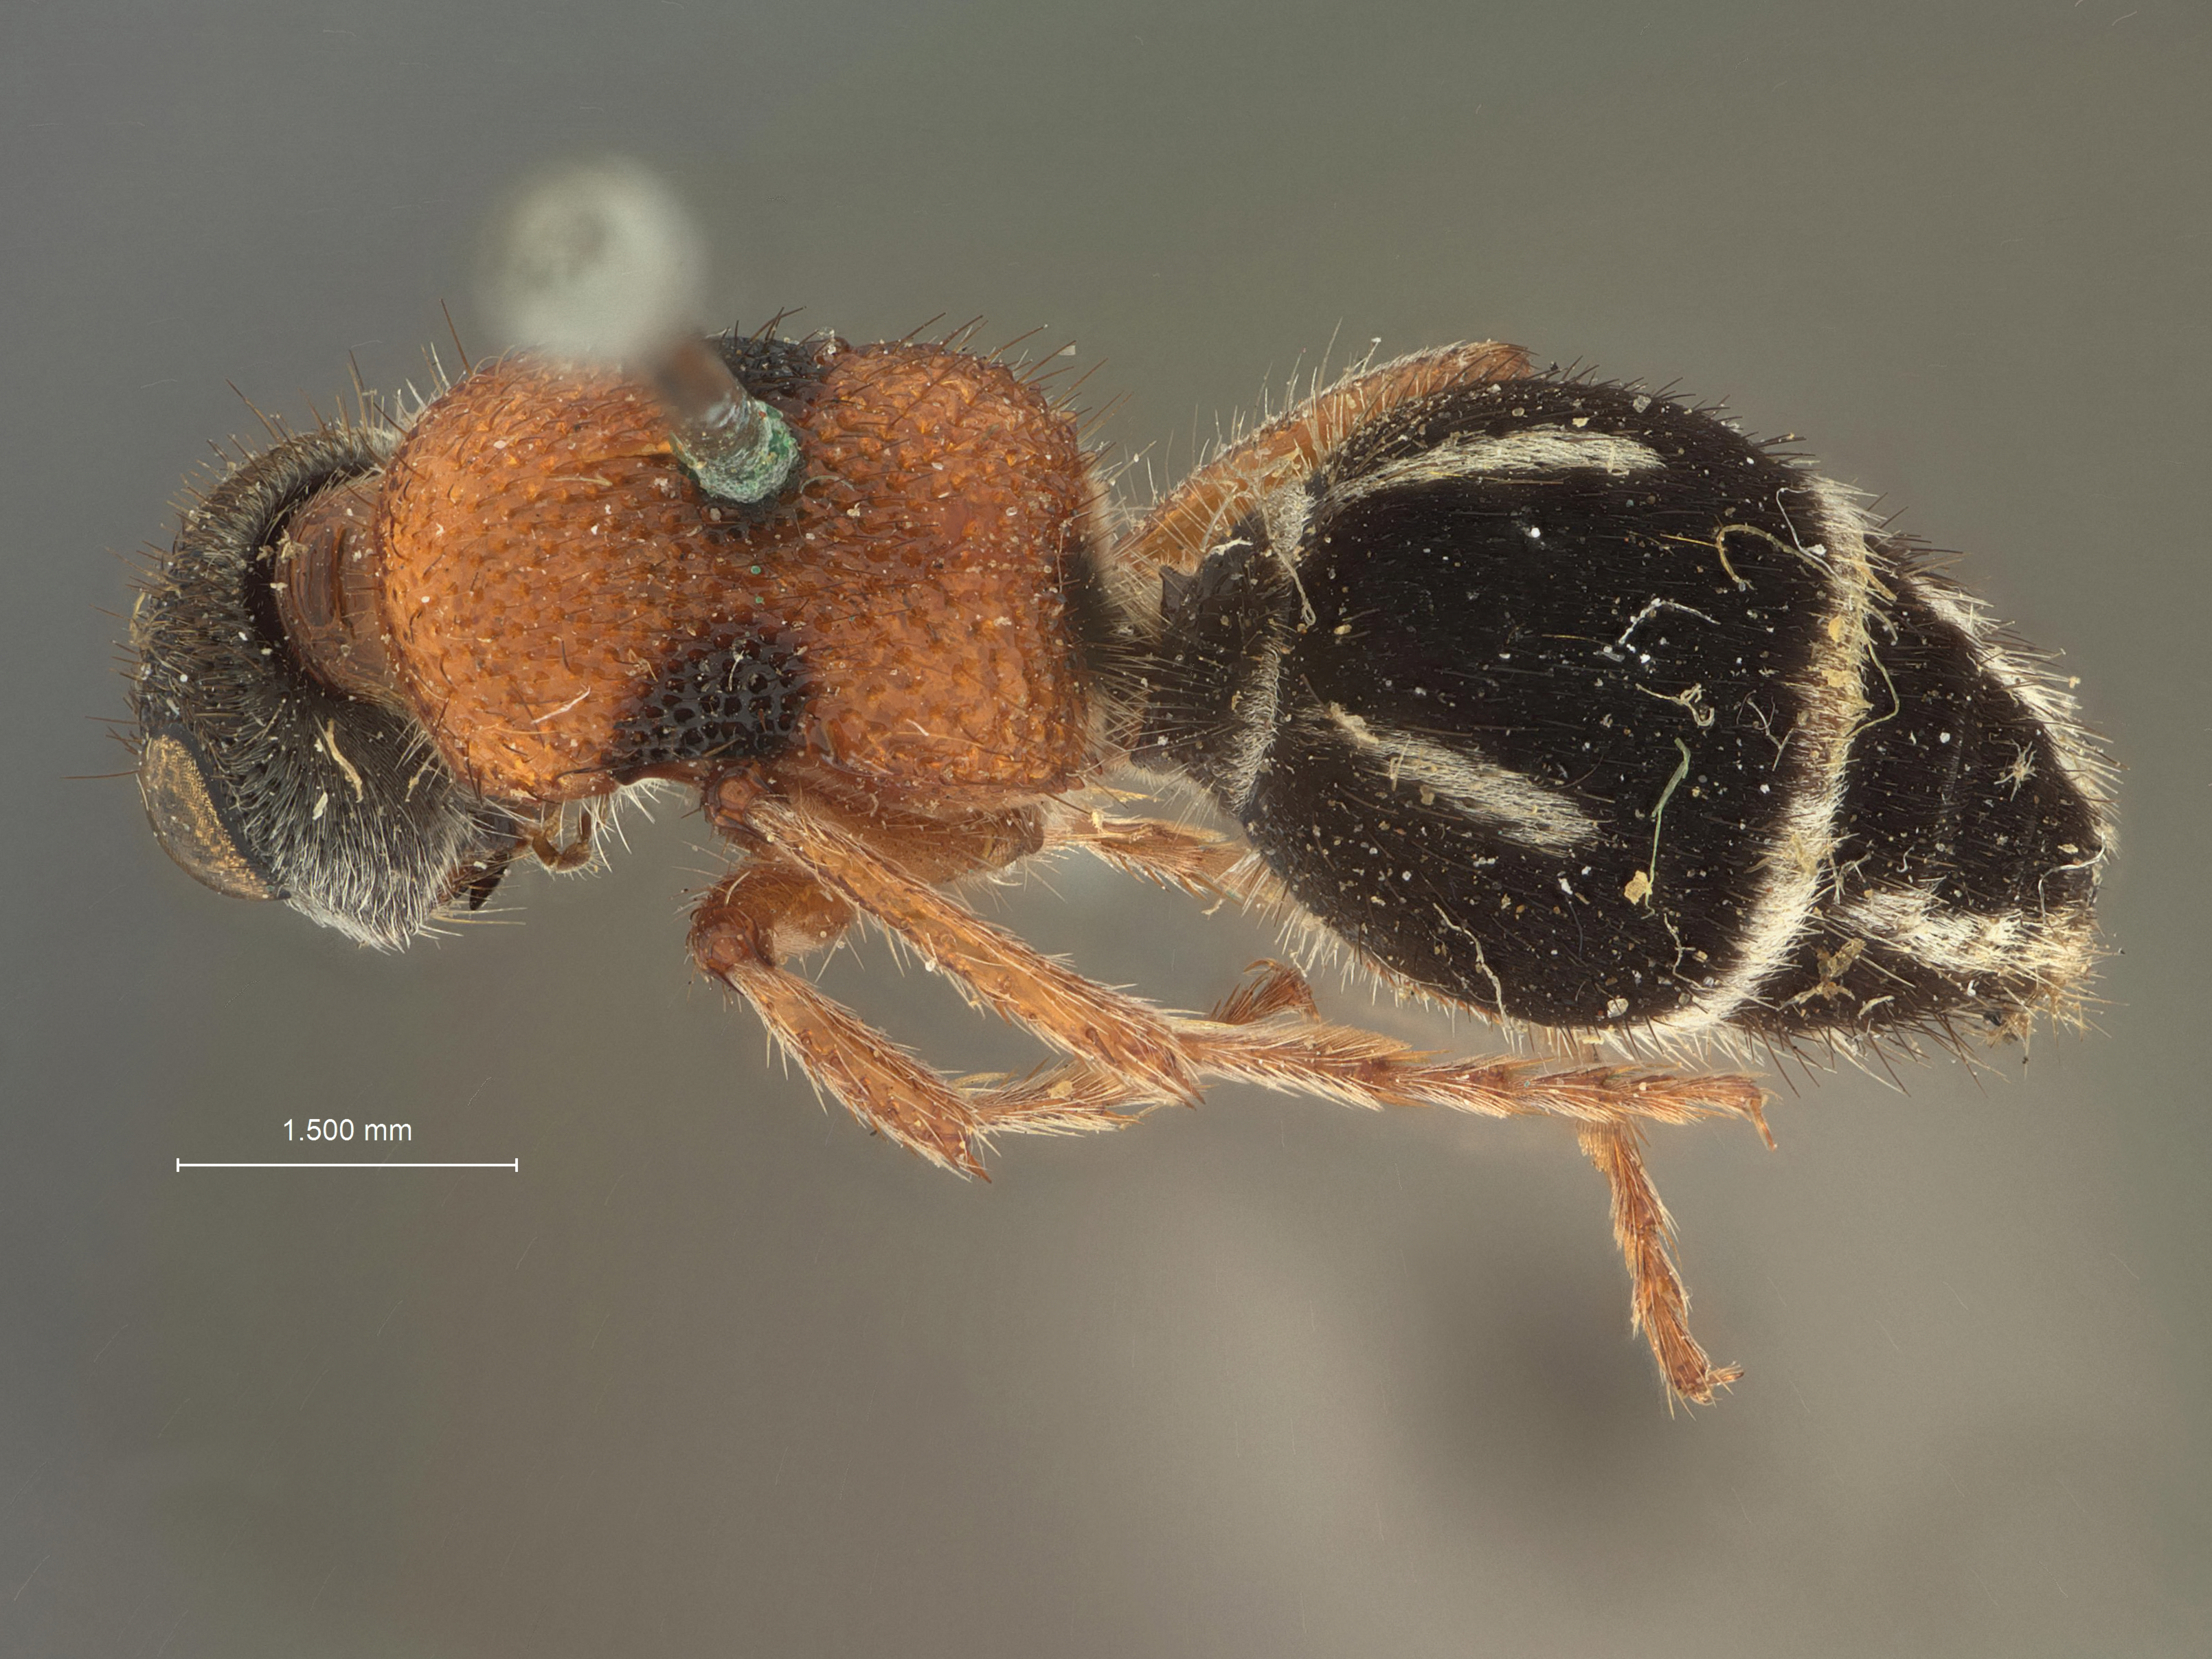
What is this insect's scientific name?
Timulla trimaculosa
